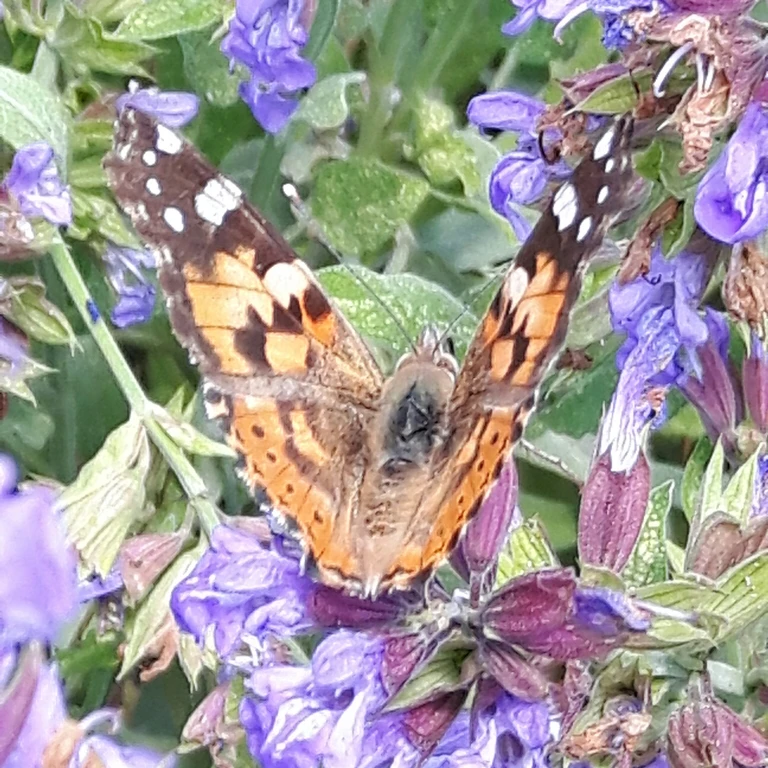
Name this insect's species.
Vanessa cardui
